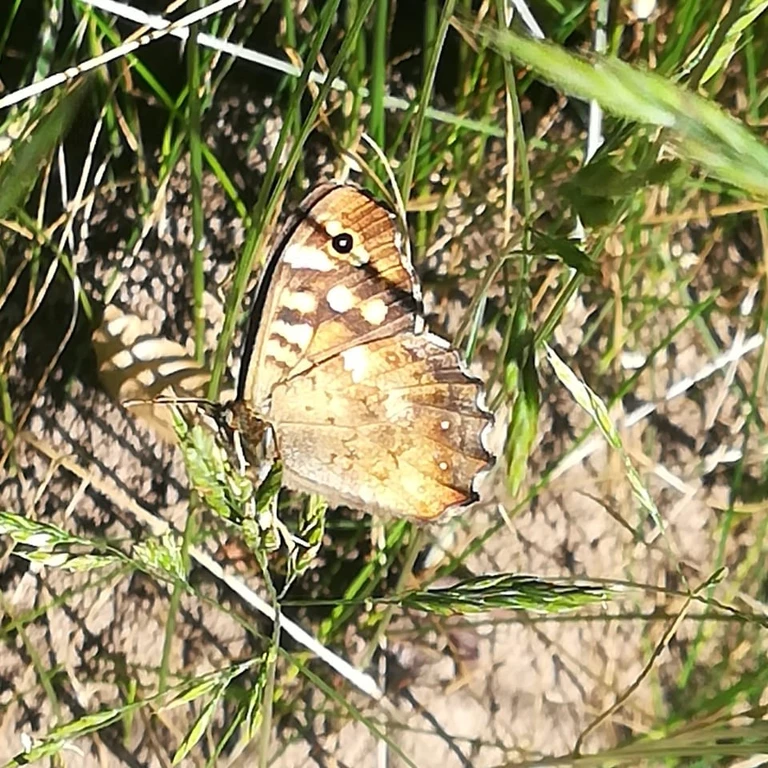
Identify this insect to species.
Pararge aegeria
